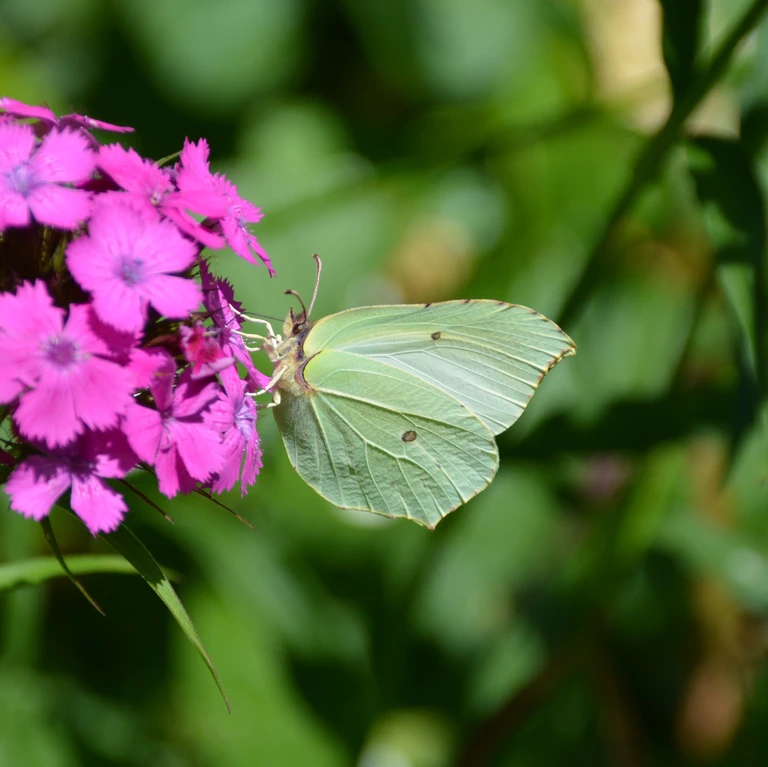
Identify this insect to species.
Gonepteryx rhamni
